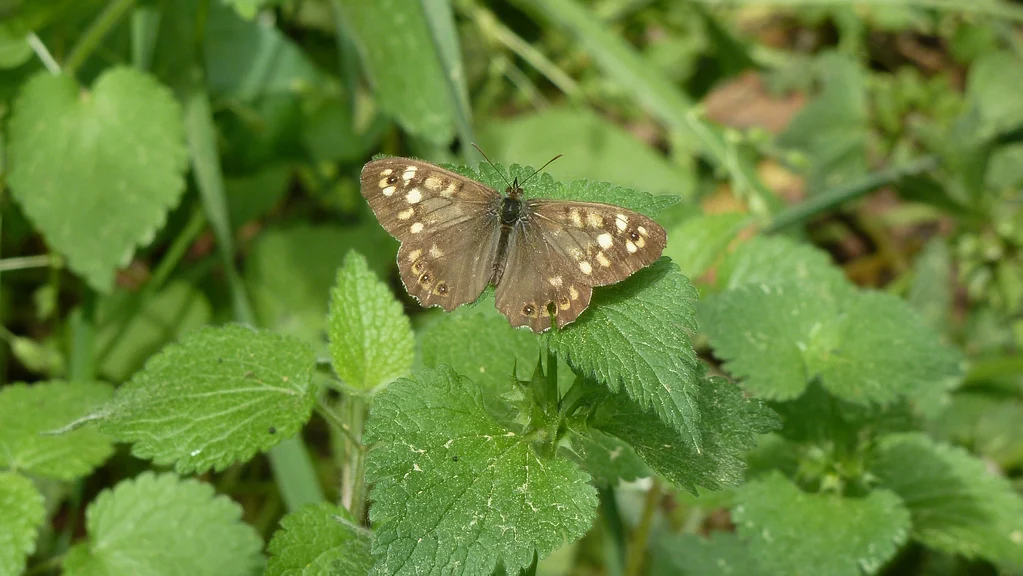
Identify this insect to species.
Pararge aegeria
